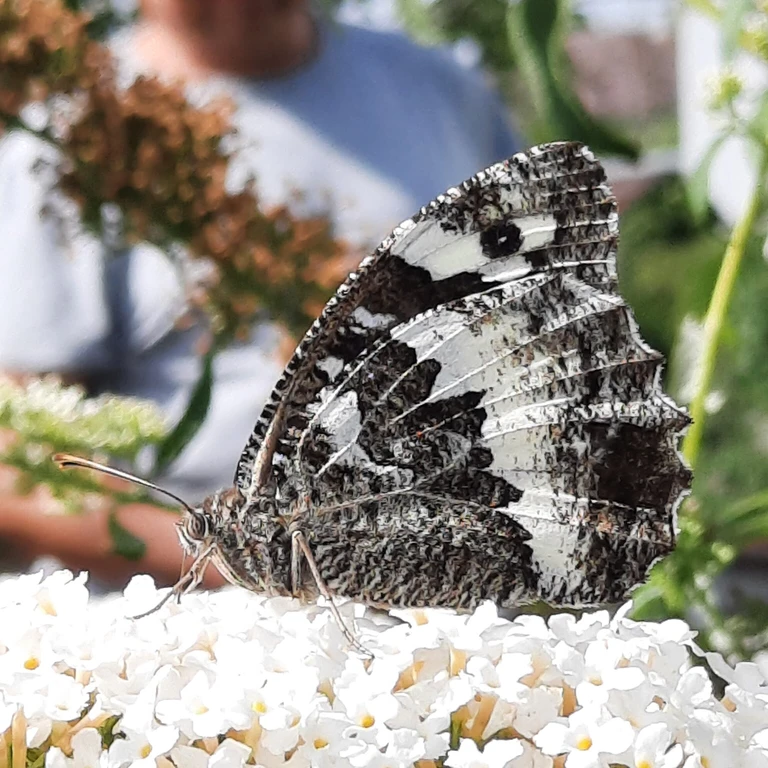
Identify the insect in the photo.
Brintesia circe
